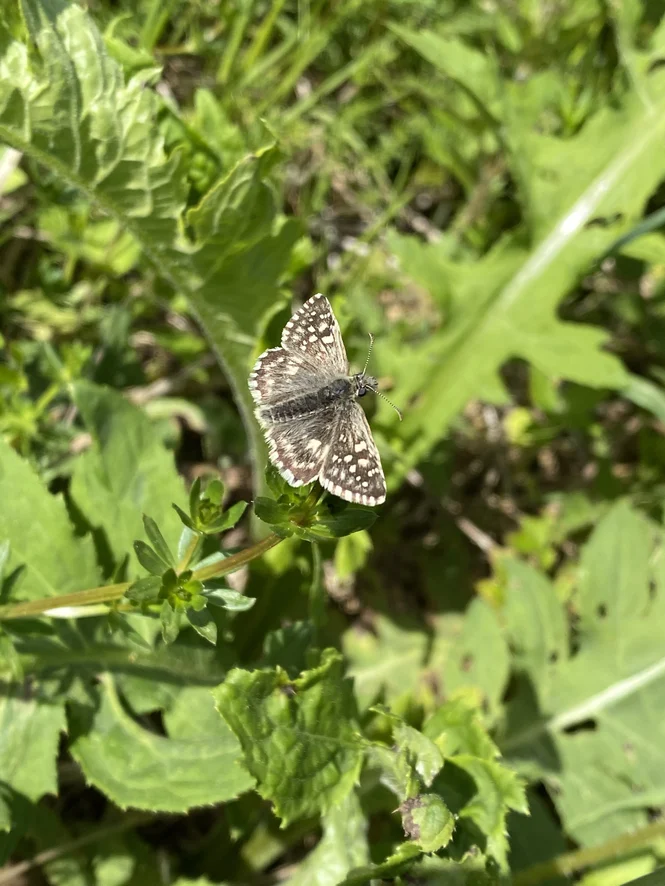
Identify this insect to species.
Pyrgus malvae
